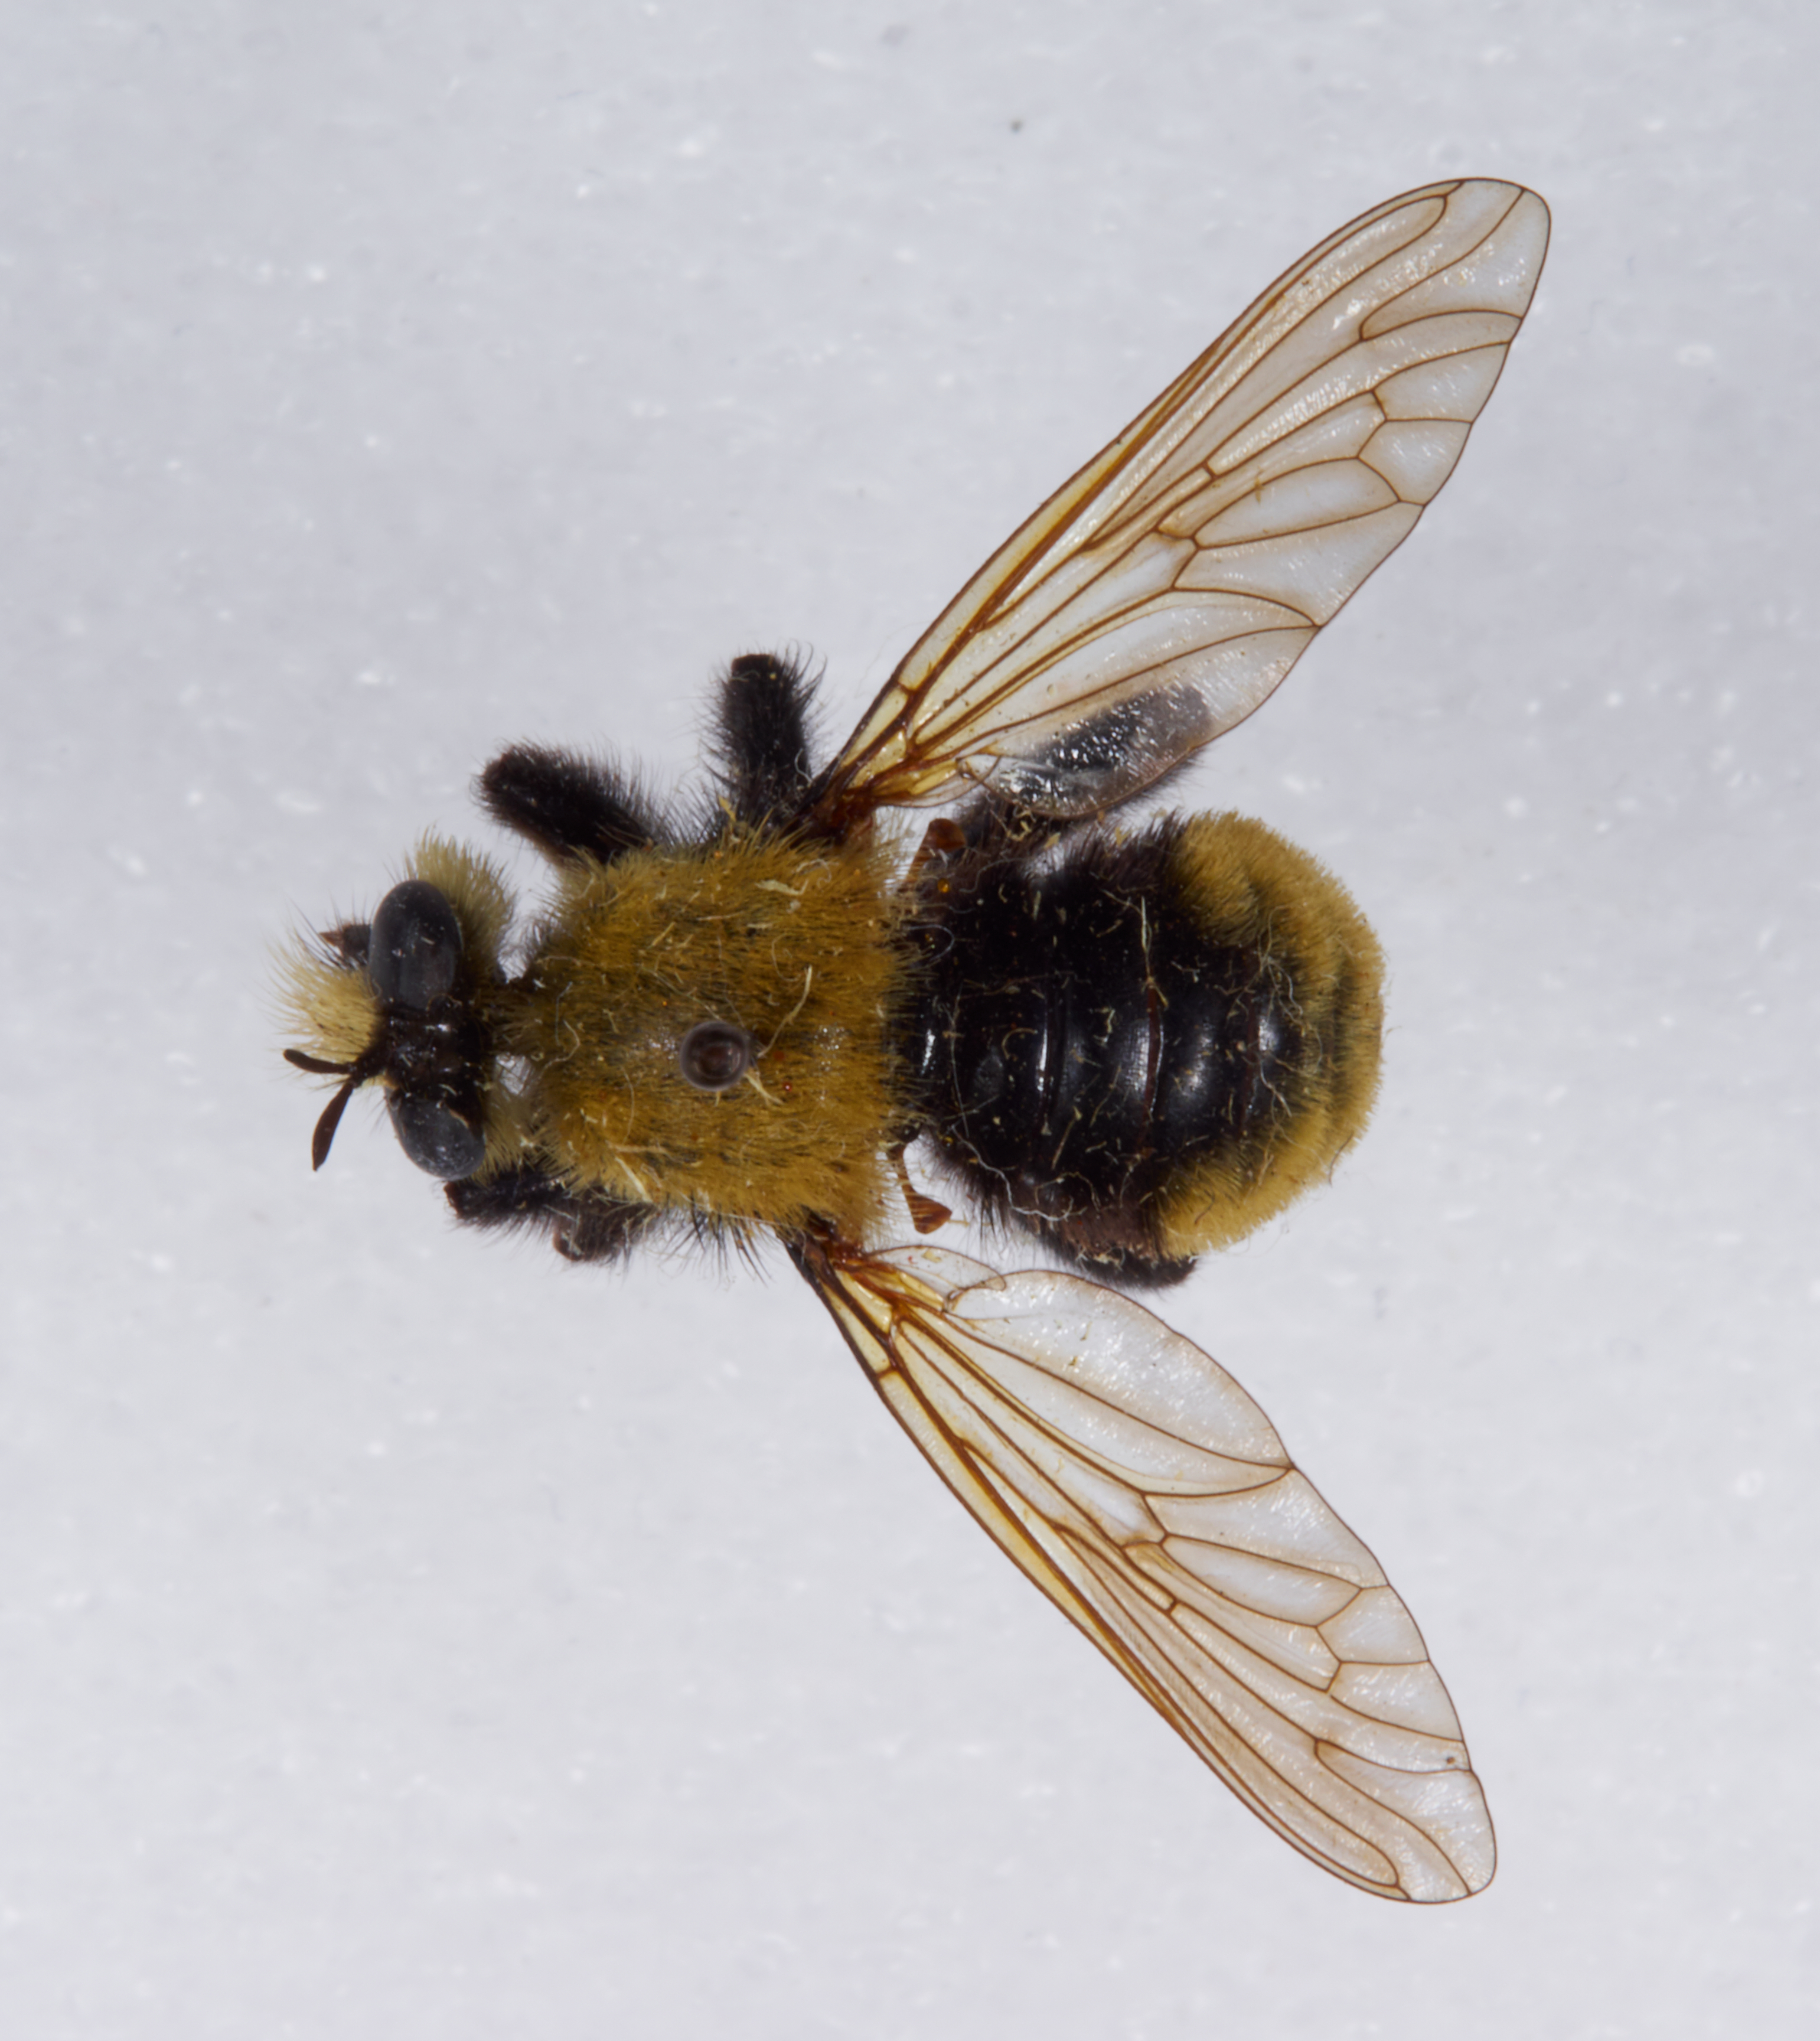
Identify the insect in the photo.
Laphria vorax
